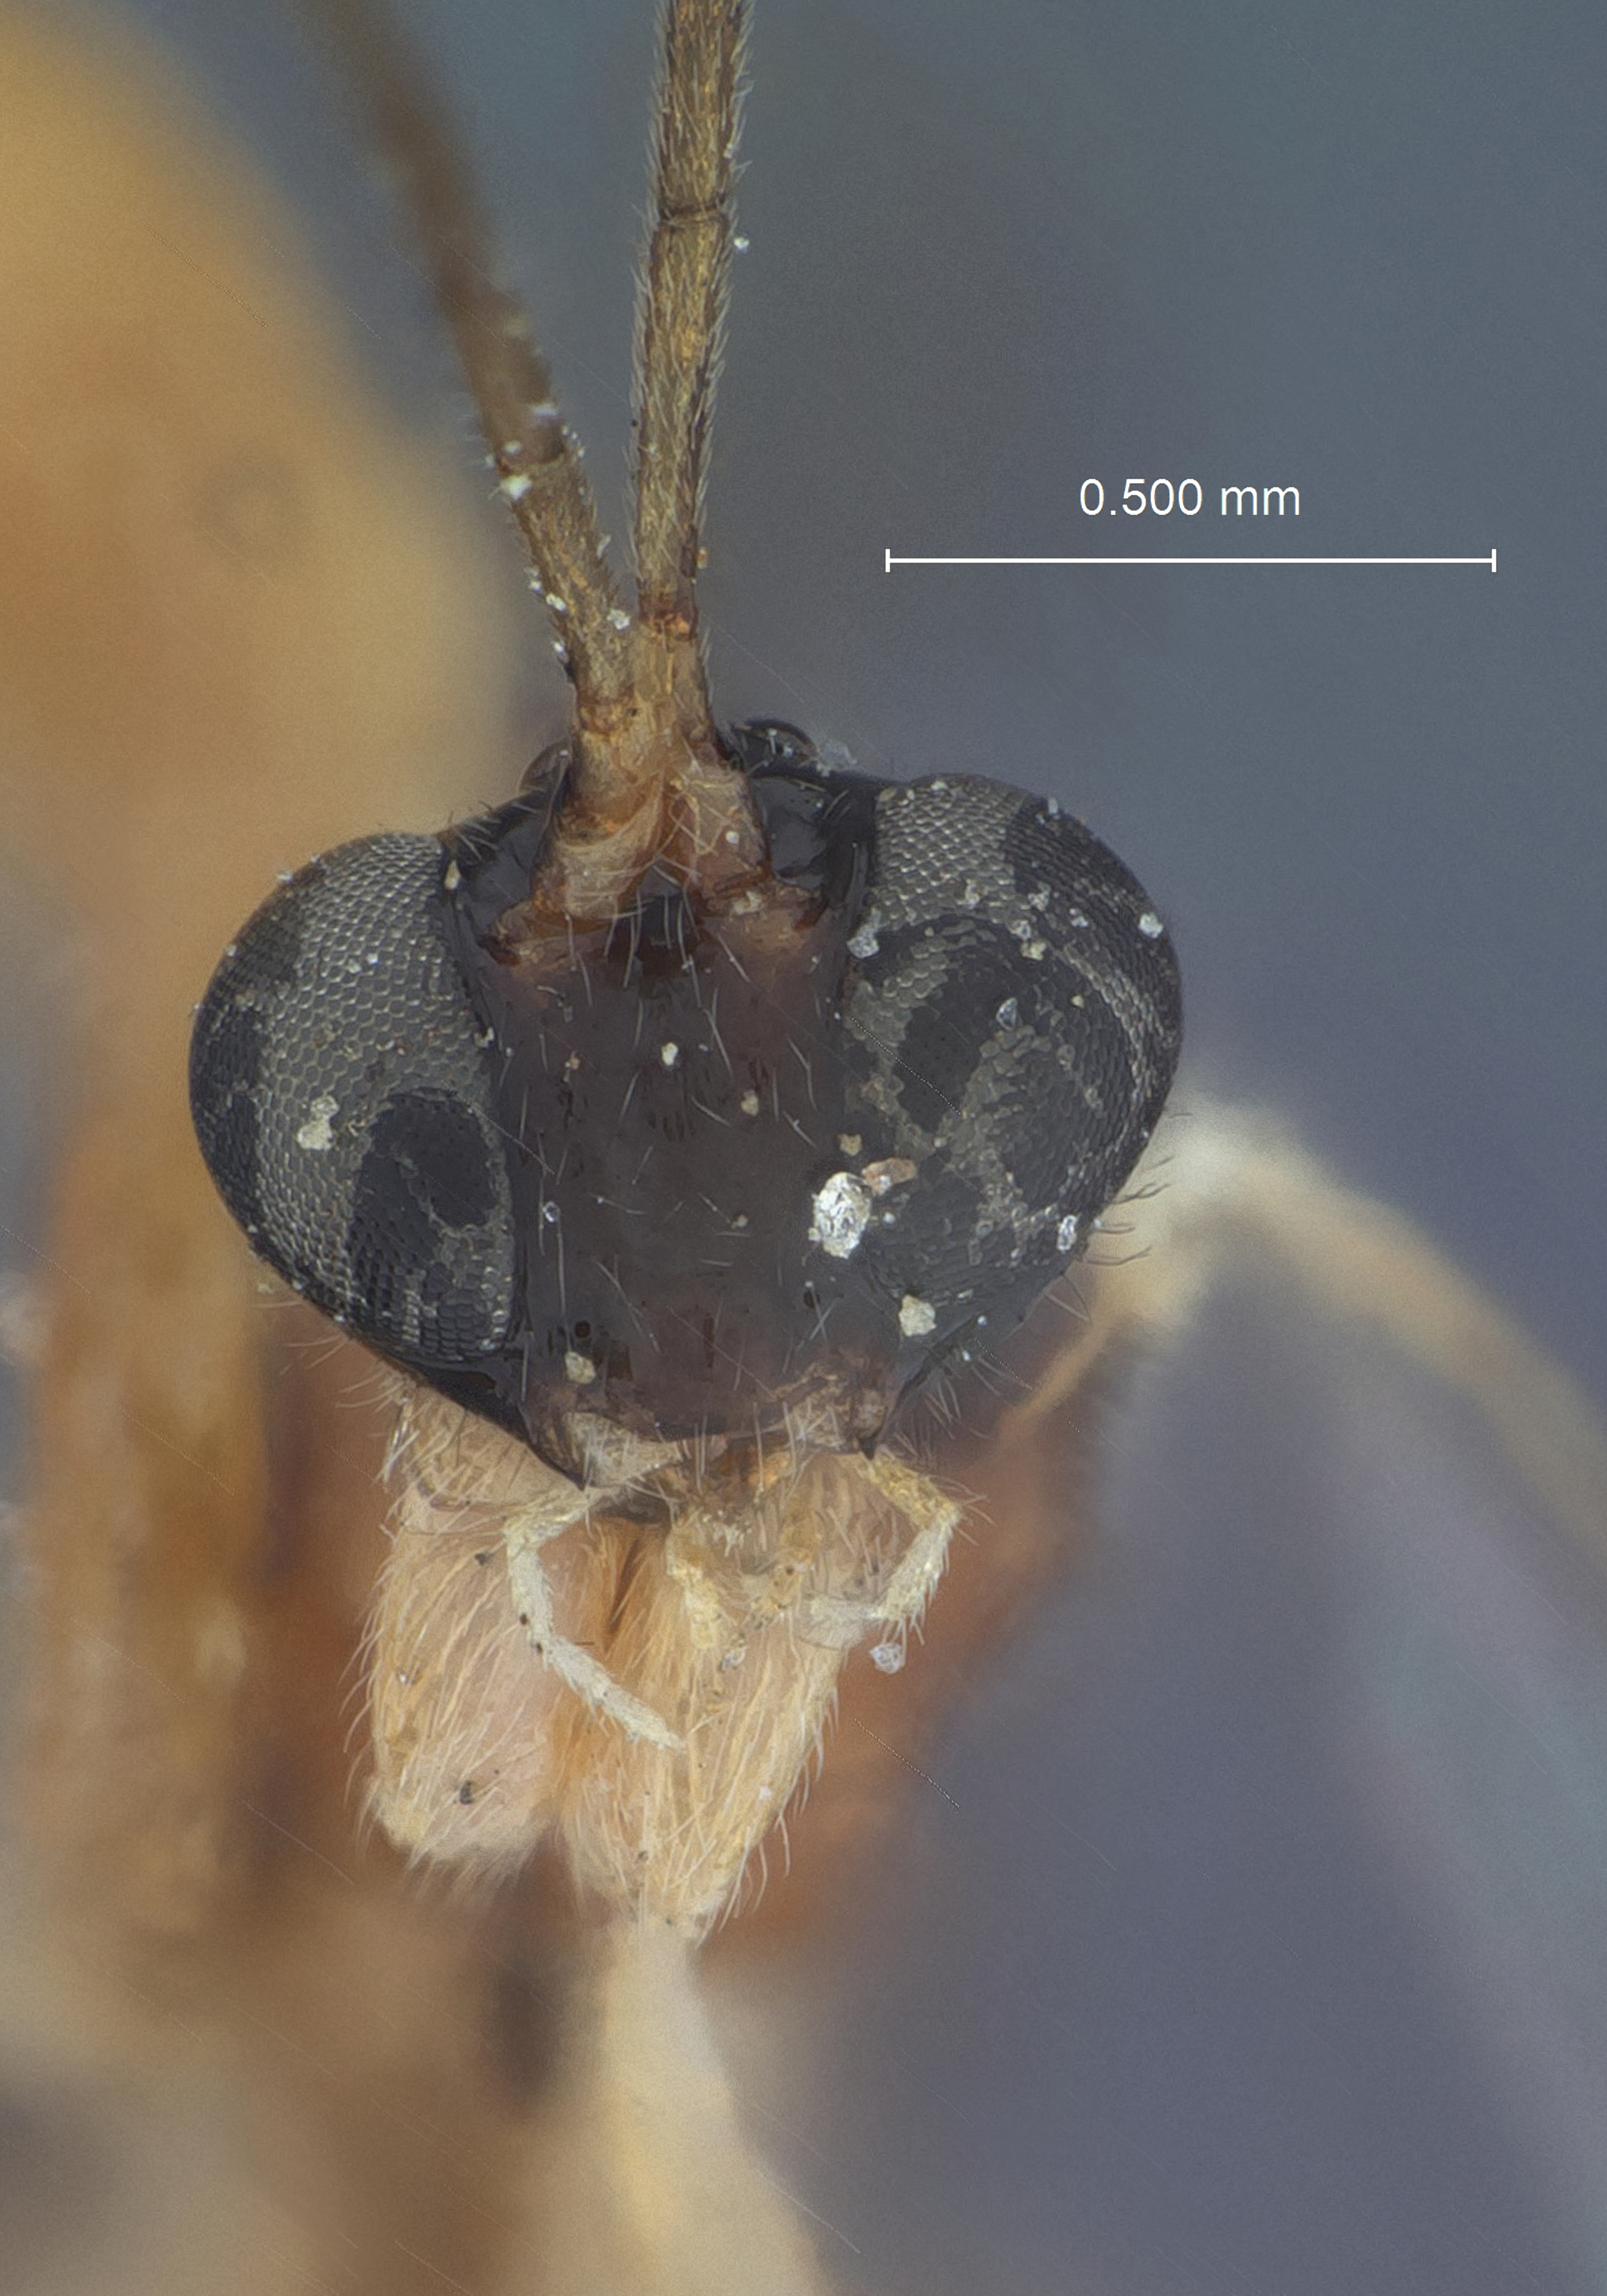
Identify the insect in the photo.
Zatypota cingulata
